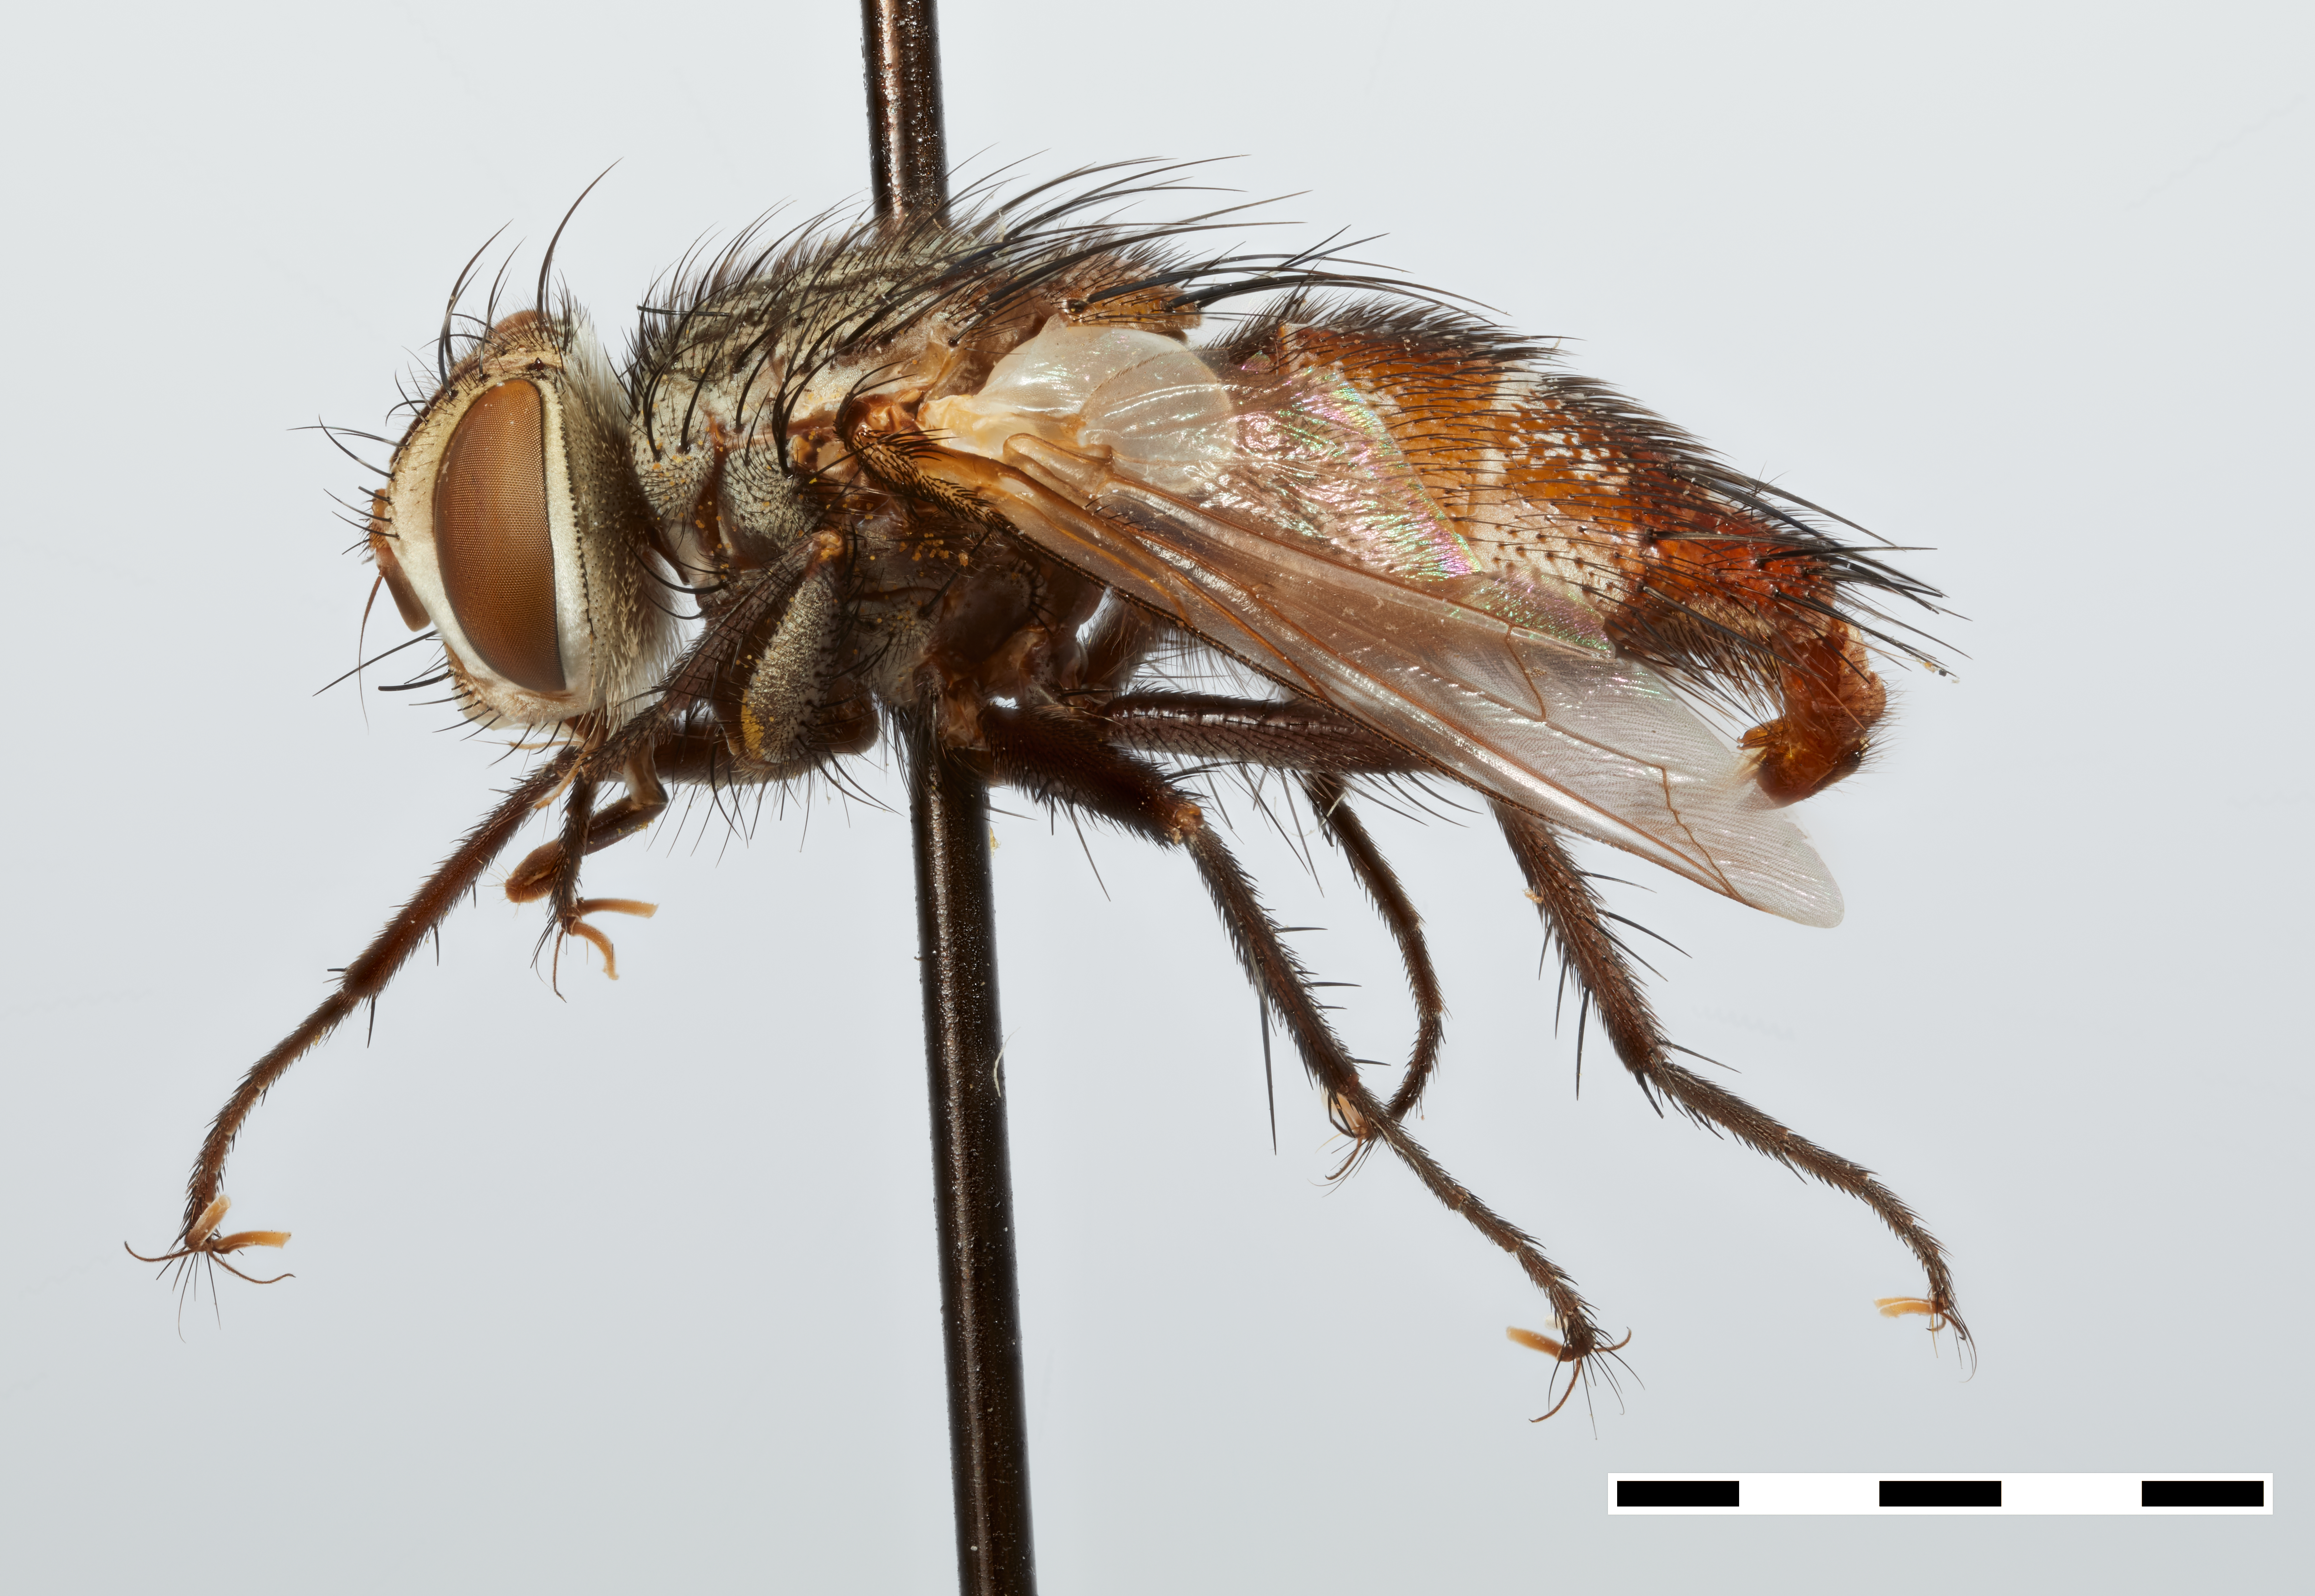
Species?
Masiphya confusa
